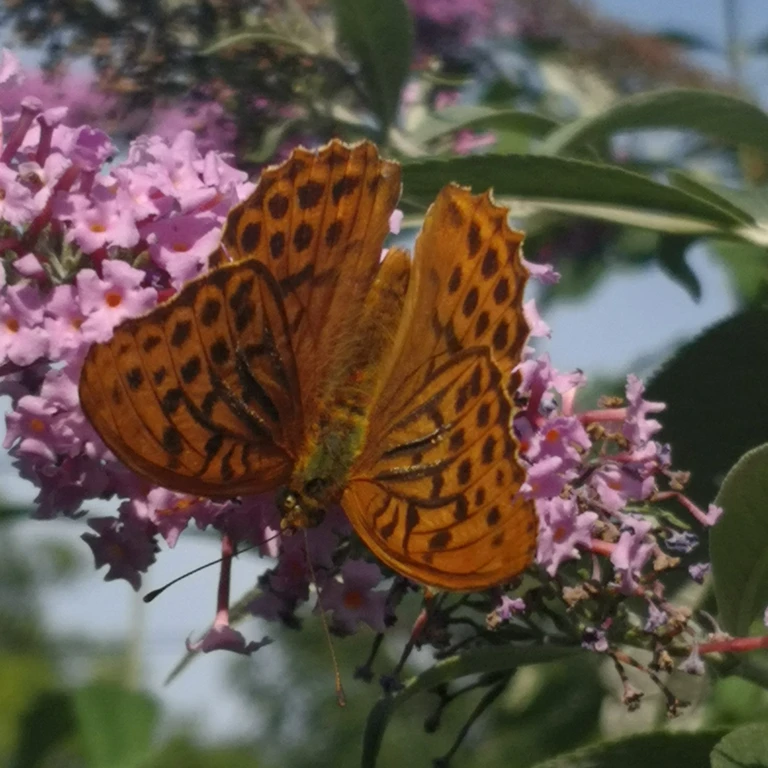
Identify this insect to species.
Argynnis paphia
